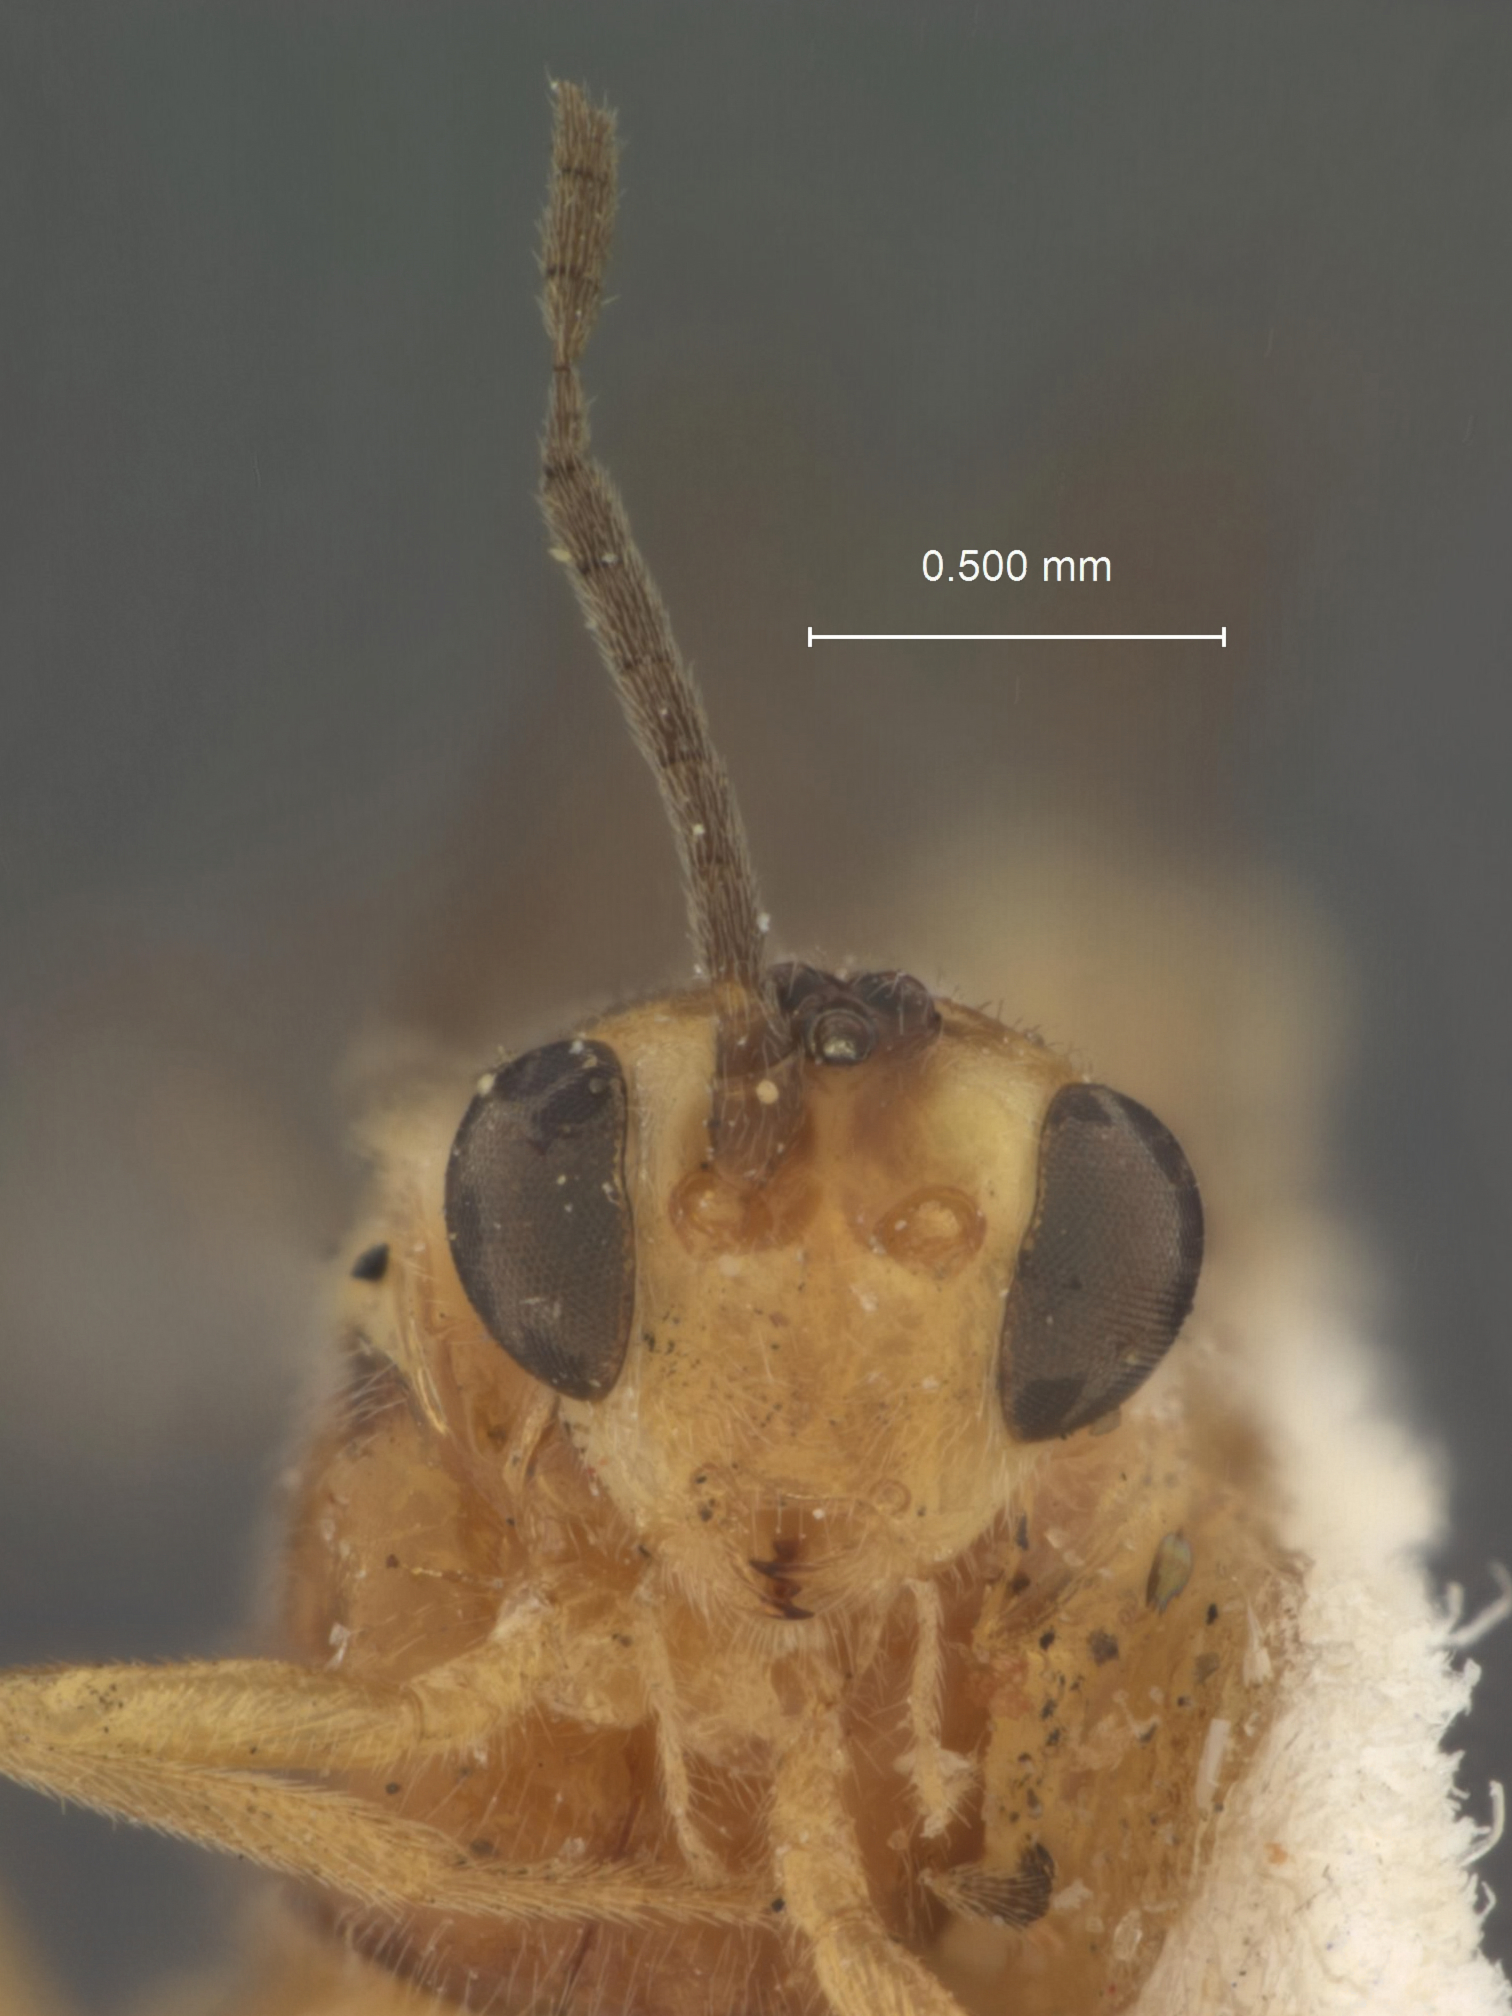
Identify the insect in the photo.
Microbracon howardi
